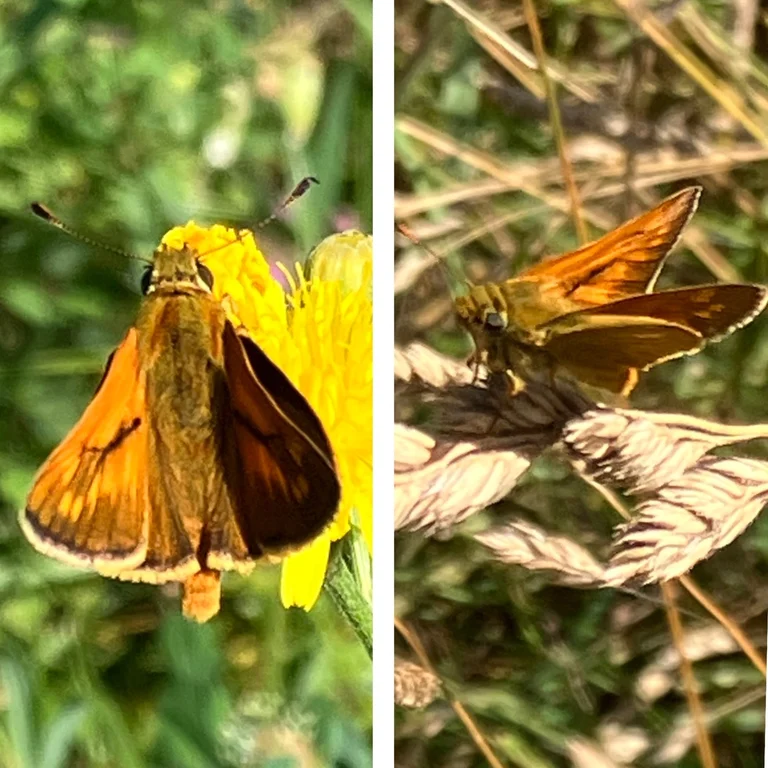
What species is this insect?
Ochlodes sylvanus (also Ochlodes venata)
